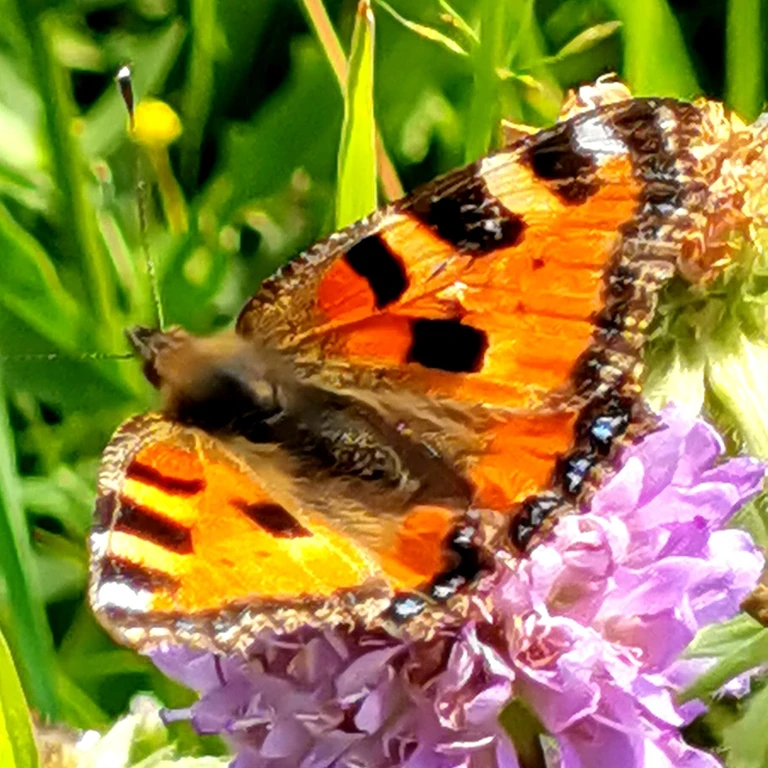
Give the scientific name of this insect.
Aglais urticae
